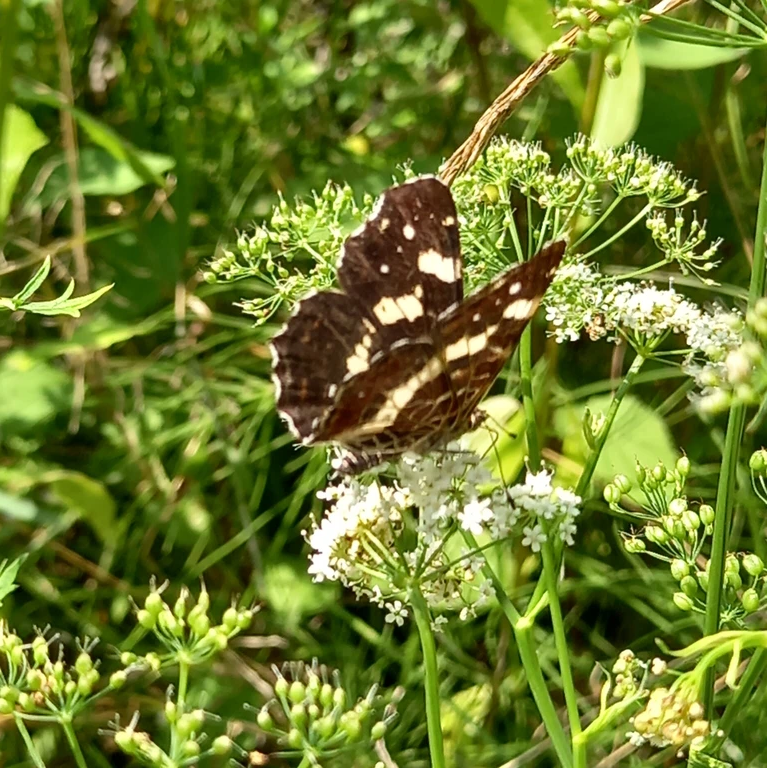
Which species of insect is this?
Araschnia levana
